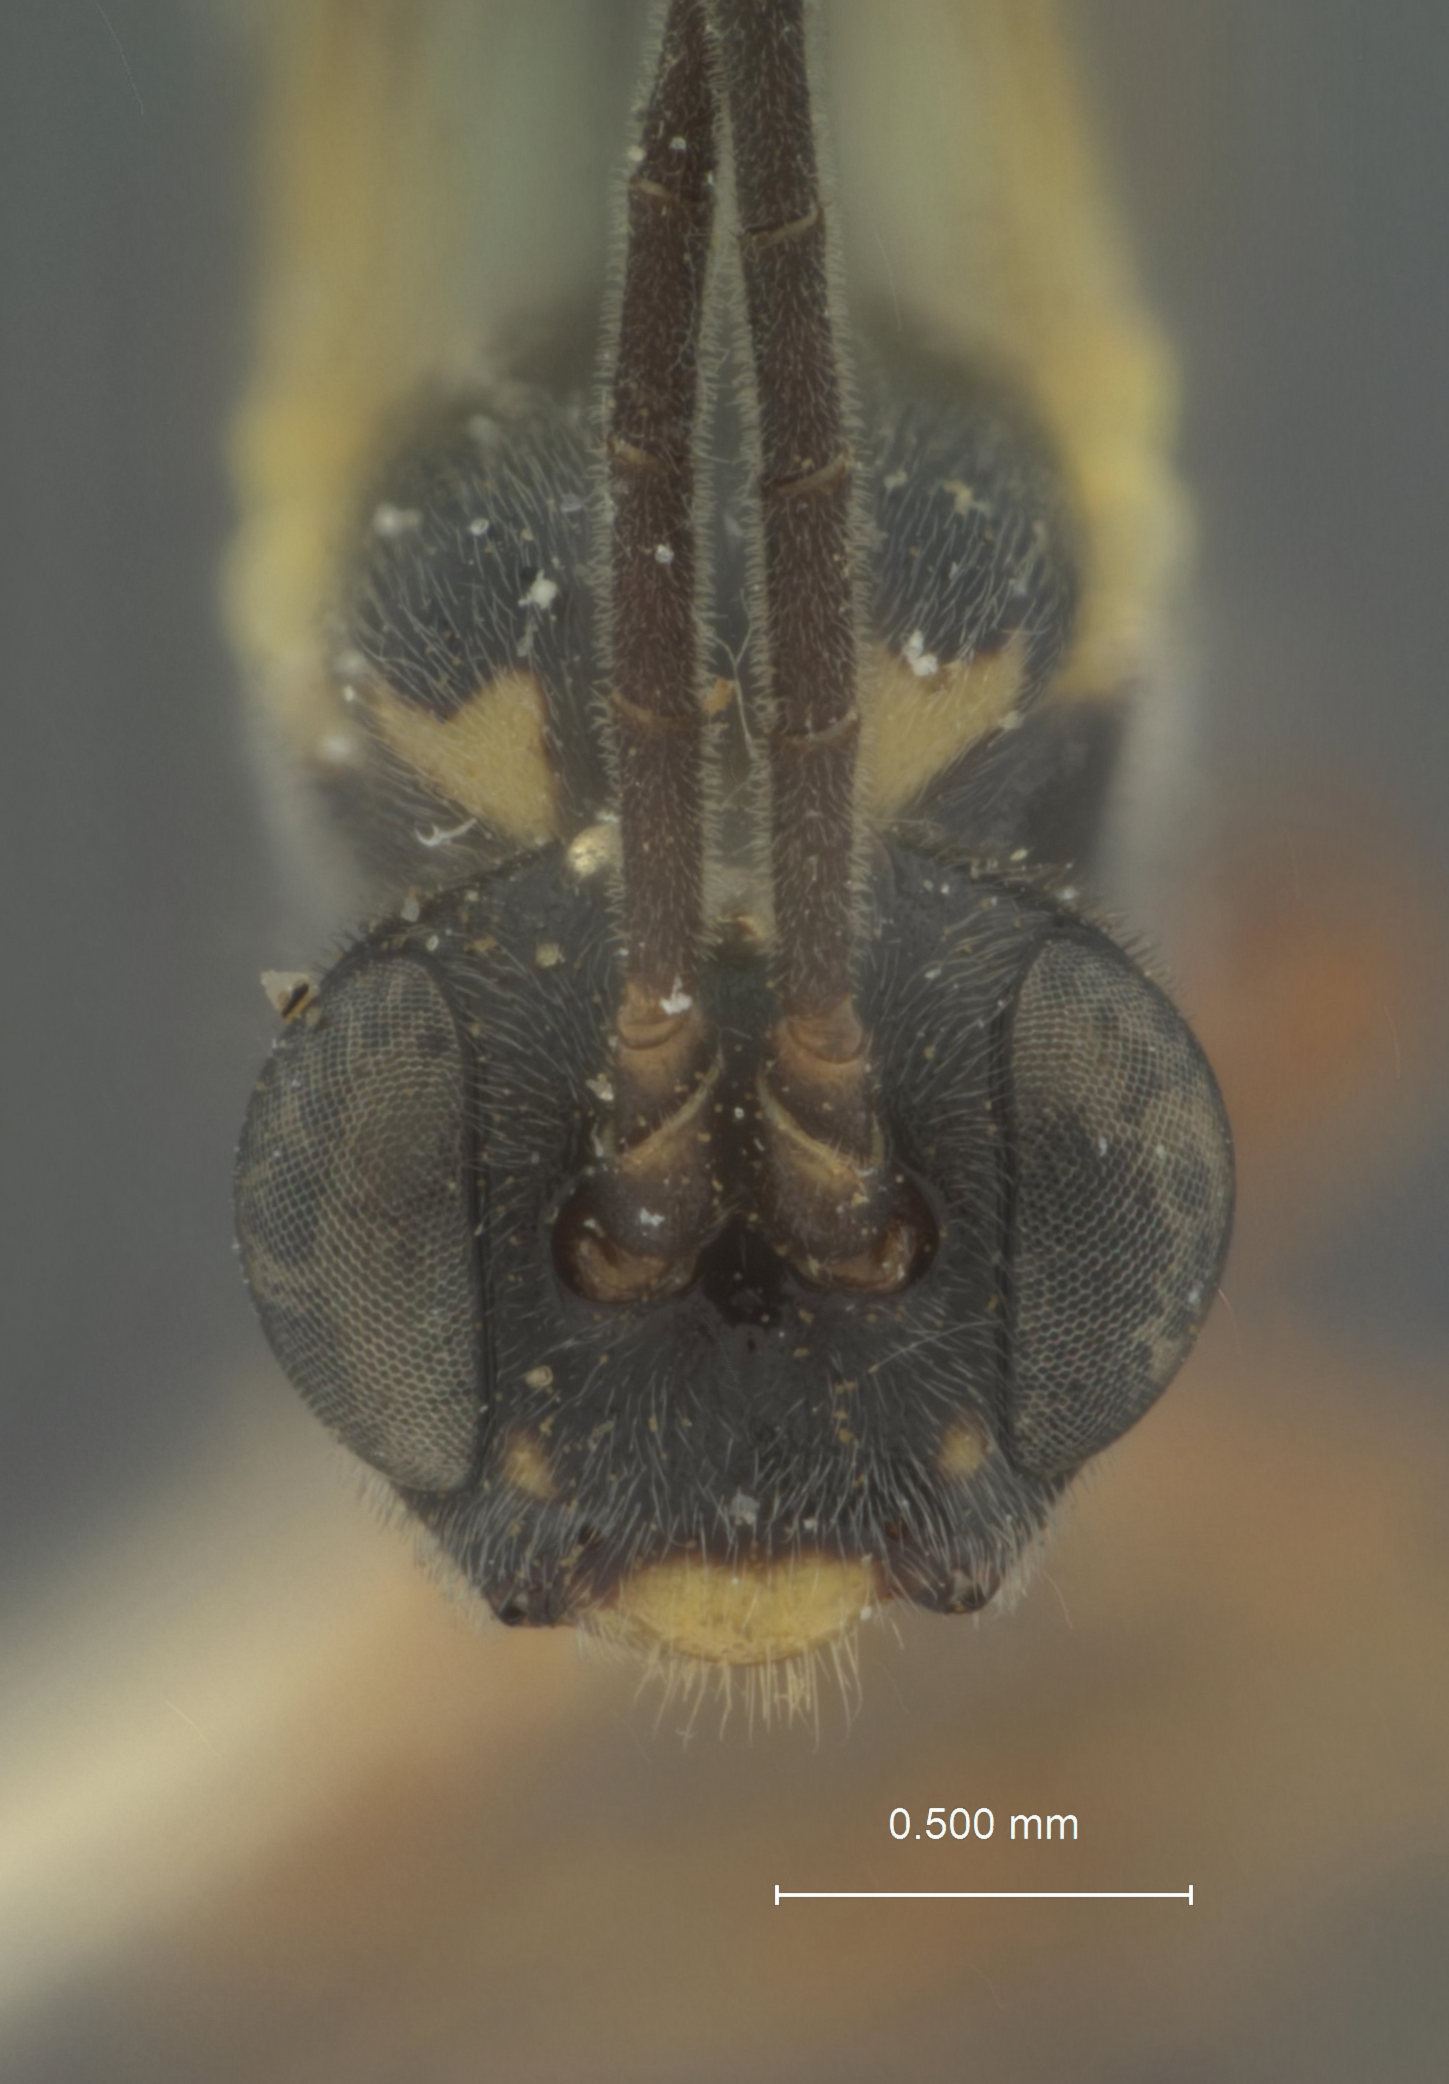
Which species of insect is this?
Pimplopterus japonicus
